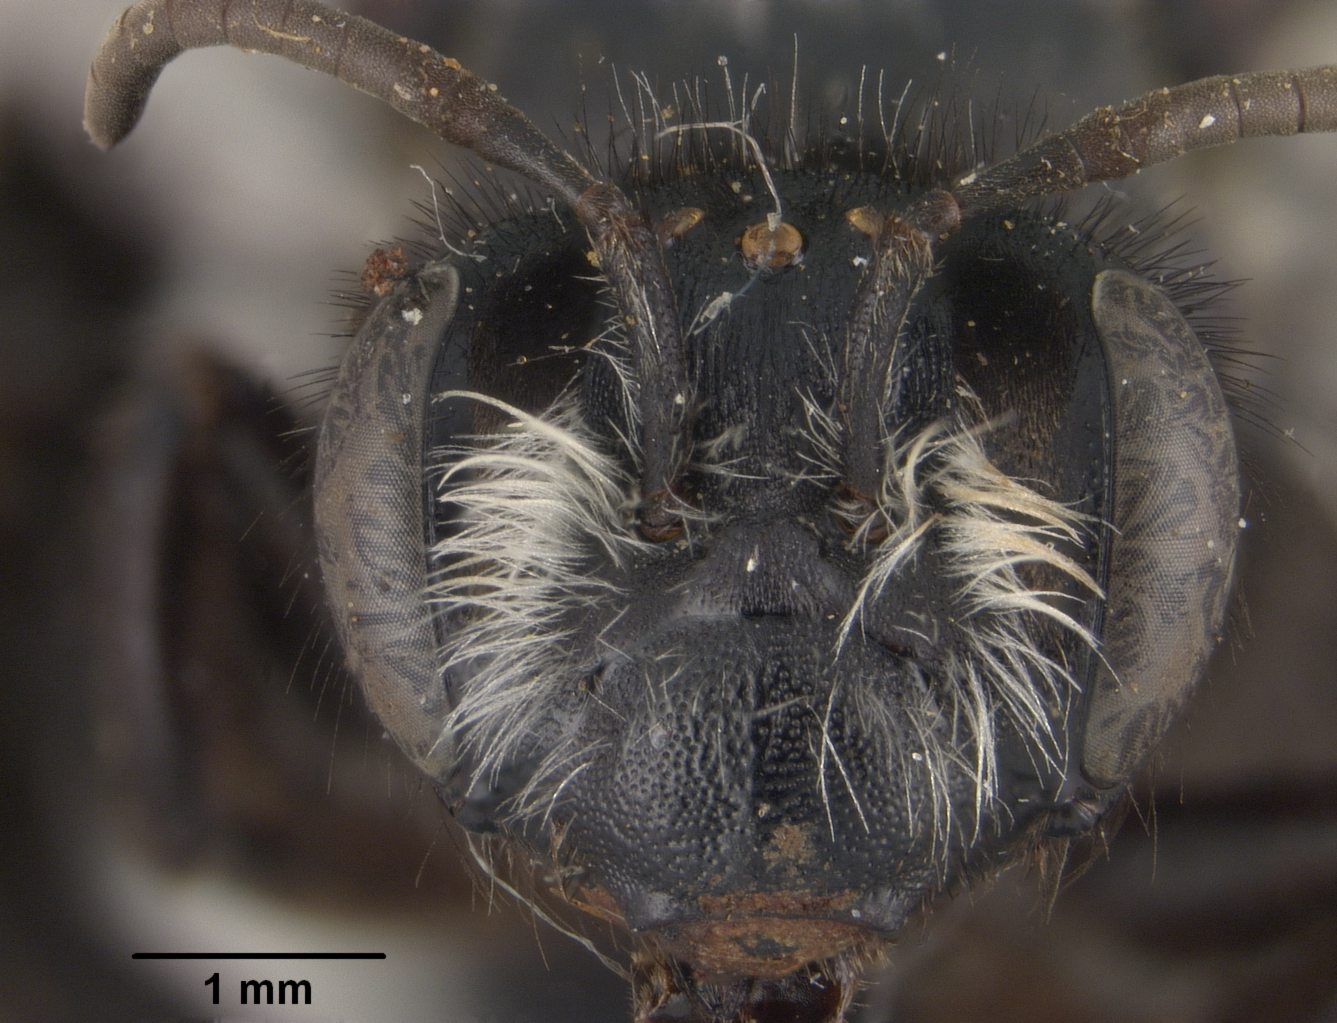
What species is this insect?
Andrena basifusca
